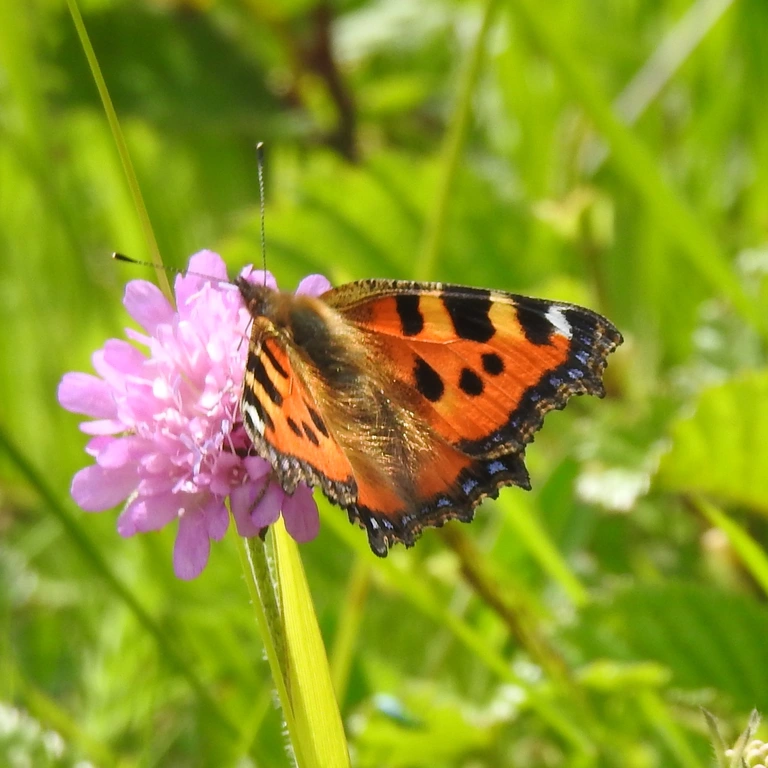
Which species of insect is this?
Aglais urticae
